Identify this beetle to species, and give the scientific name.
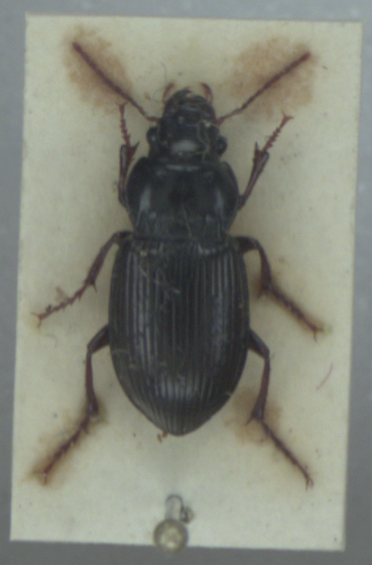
Amara aulica
